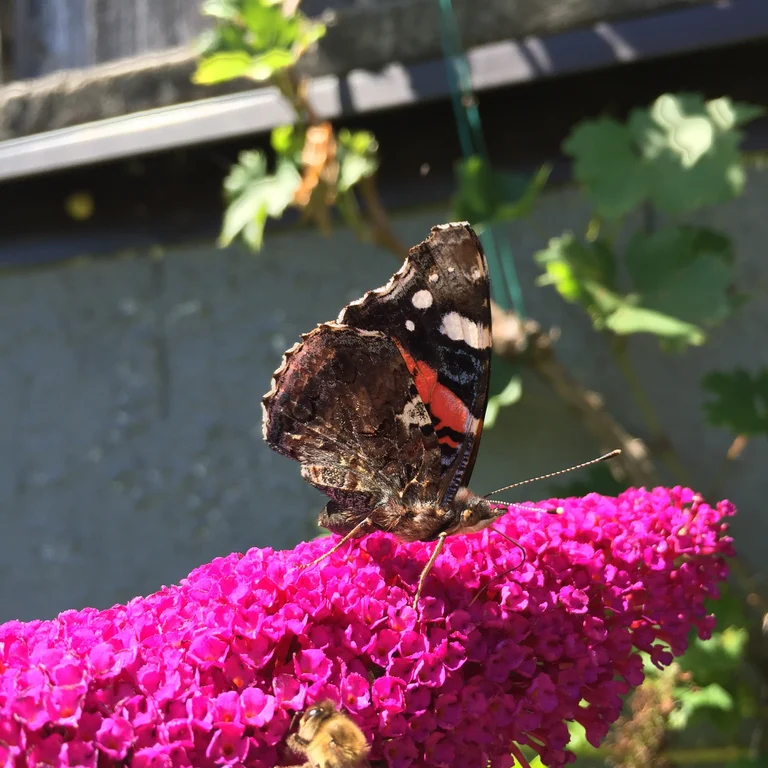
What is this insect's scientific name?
Vanessa atalanta
